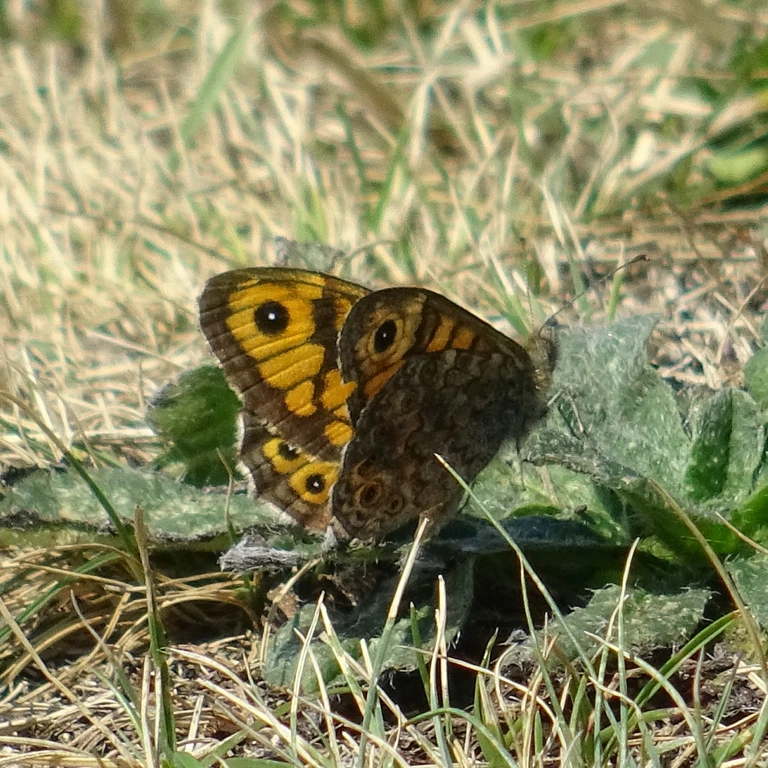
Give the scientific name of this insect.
Lasiommata megera (also Pararge megera)
